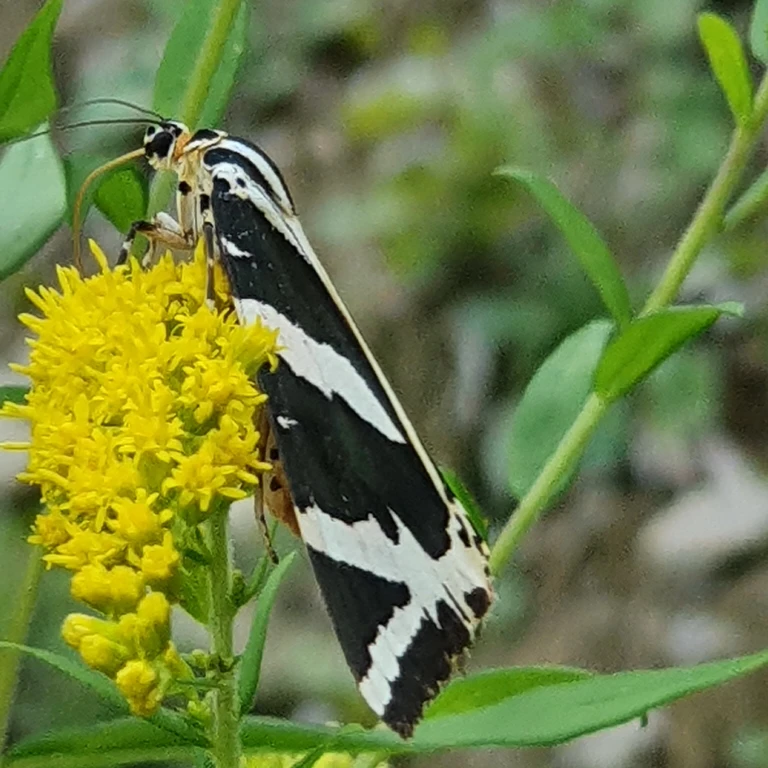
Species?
Euplagia quadripunctaria
